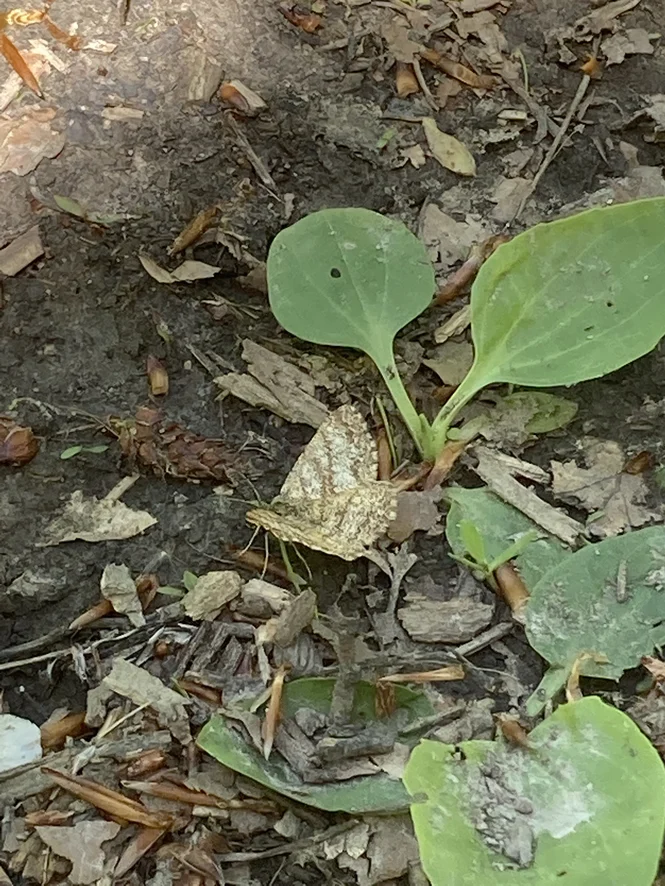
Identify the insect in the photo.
Ematurga atomaria
